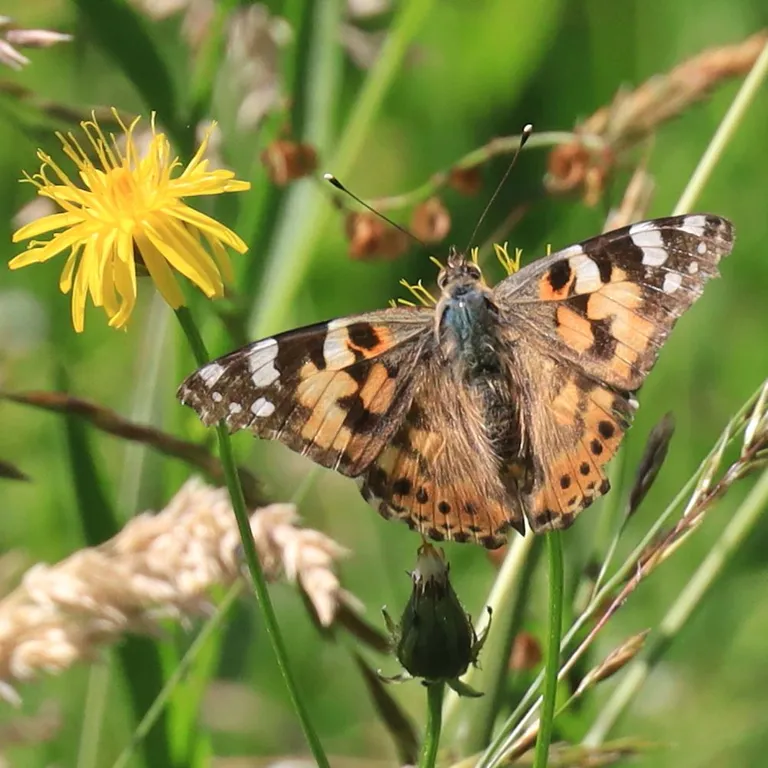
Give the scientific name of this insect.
Vanessa cardui
